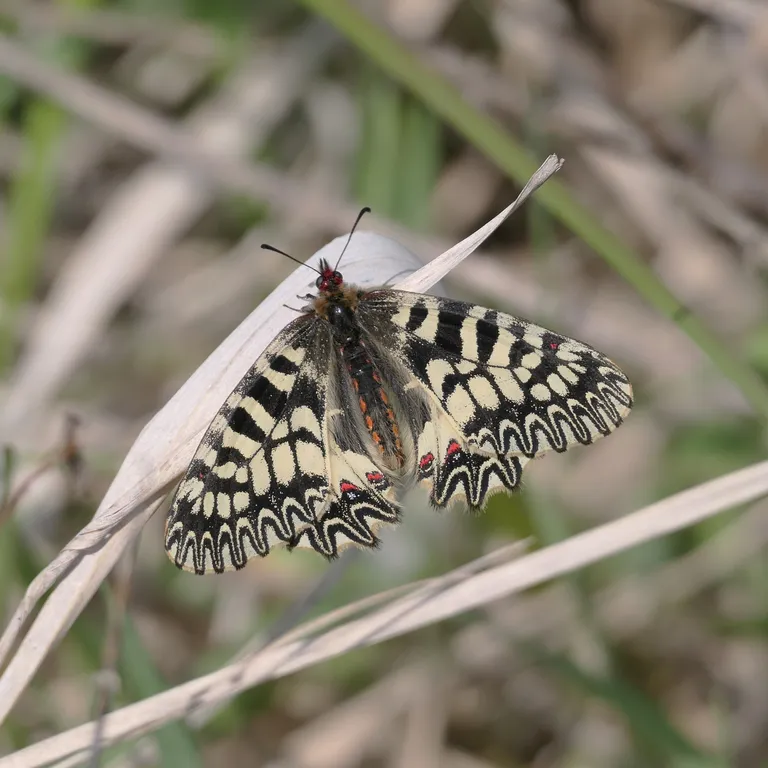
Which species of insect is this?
Zerynthia polyxena
